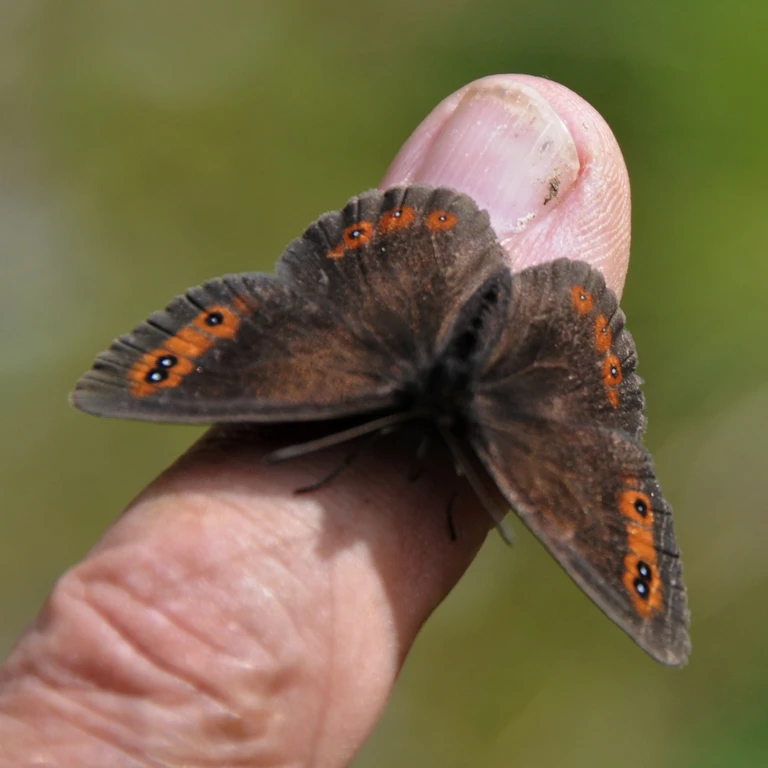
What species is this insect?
Erebia aethiops
